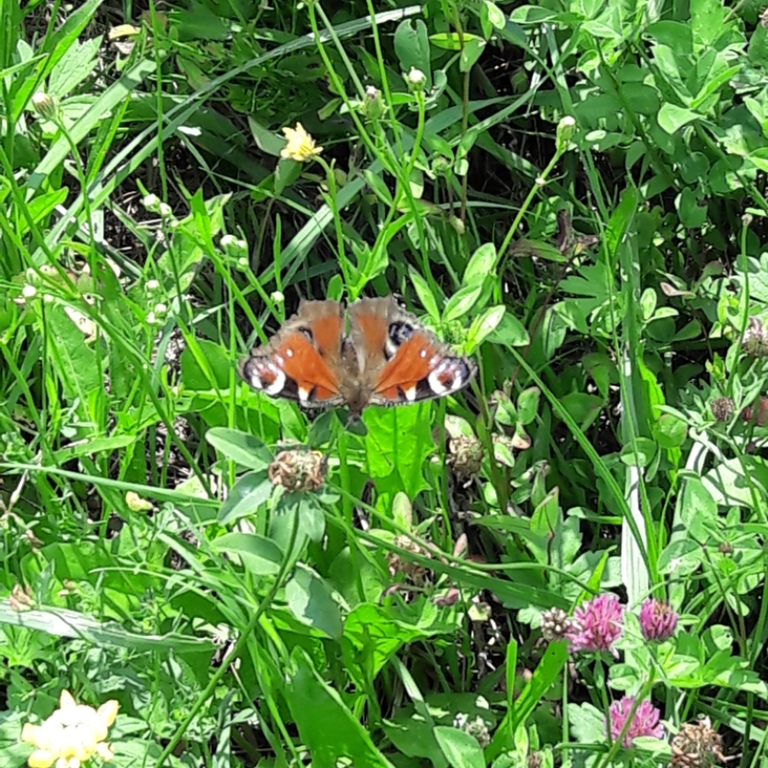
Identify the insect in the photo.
Aglais io
